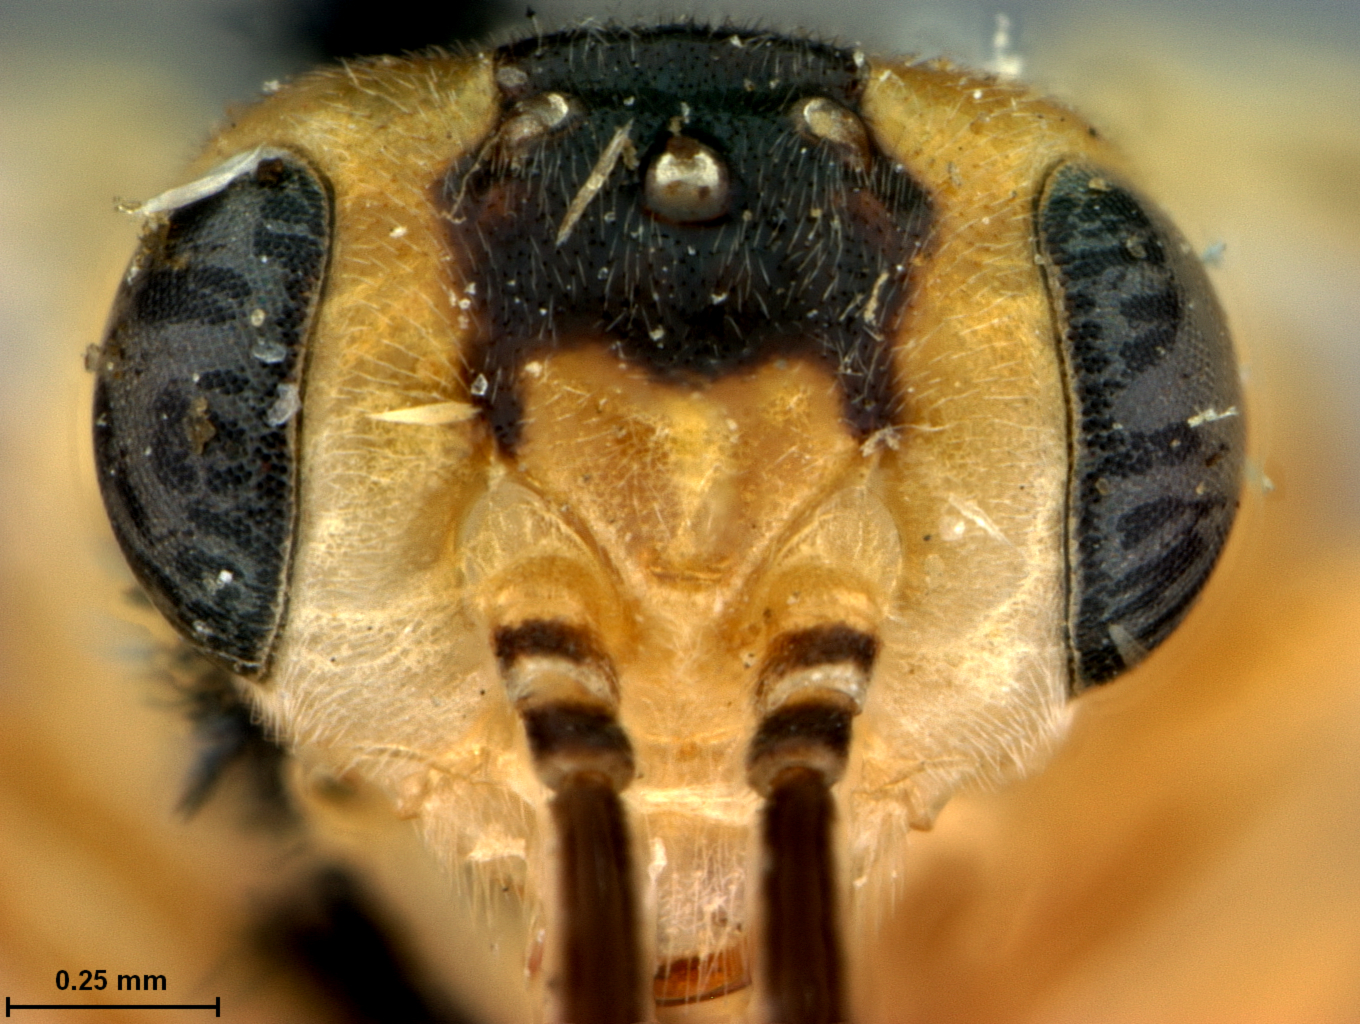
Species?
Pteronus quercus
